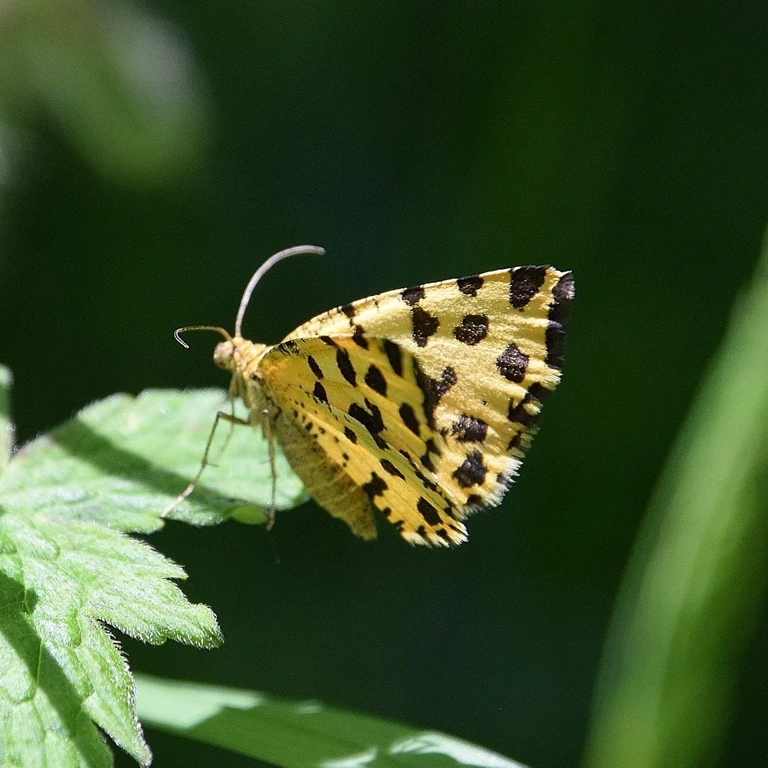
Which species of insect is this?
Pseudopanthera macularia
